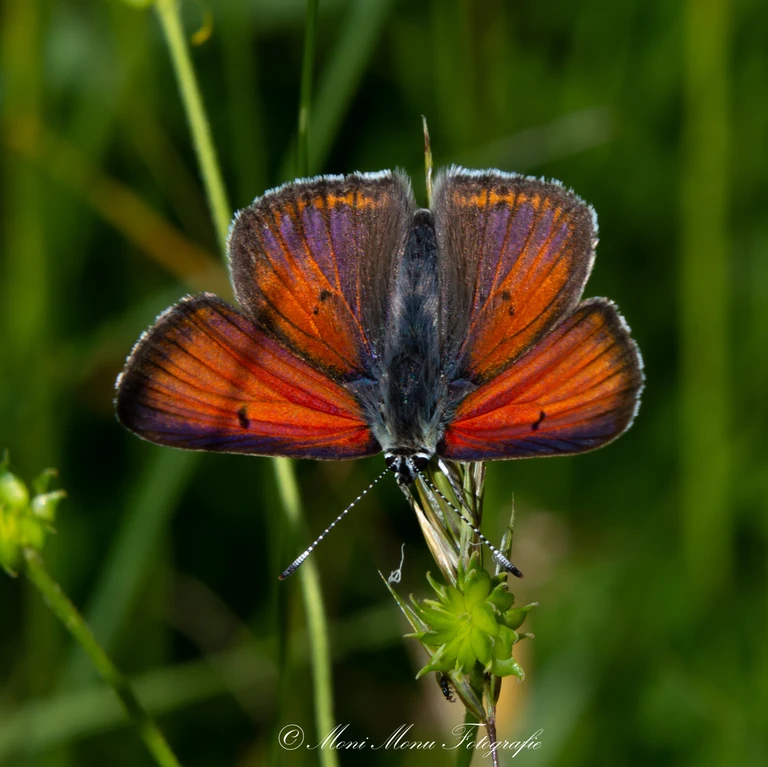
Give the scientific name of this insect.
Lycaena hippothoe (also Palaeochrysophanus hippothoe)
